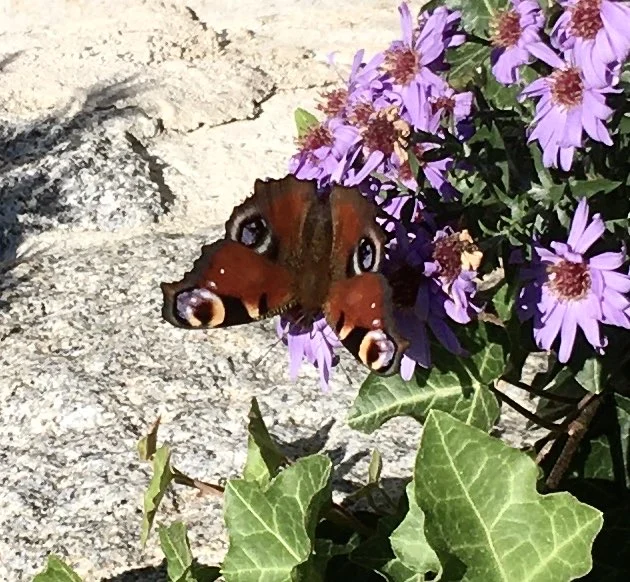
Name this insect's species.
Aglais io
